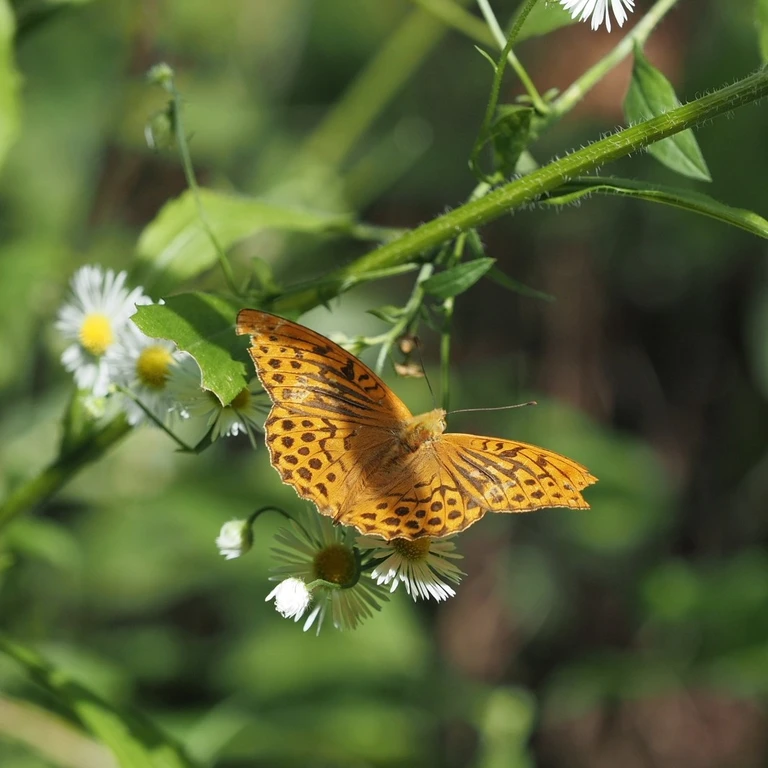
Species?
Argynnis paphia
